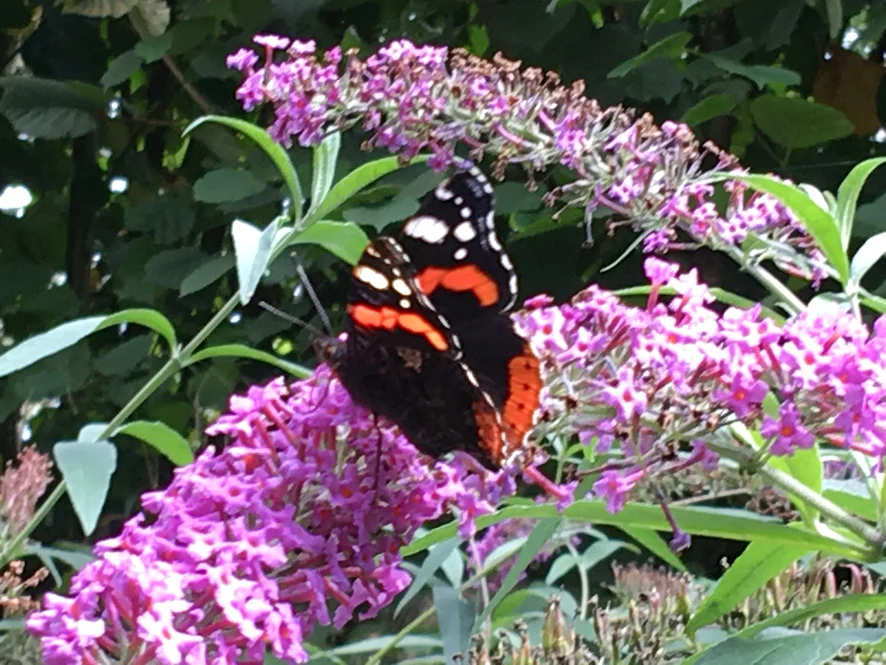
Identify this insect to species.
Vanessa atalanta
